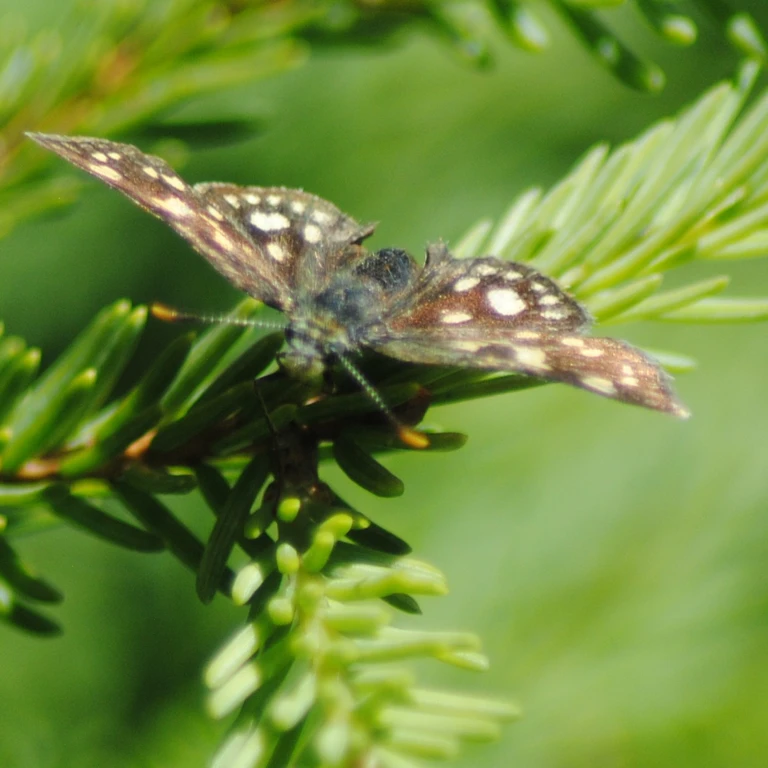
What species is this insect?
Carterocephalus palaemon
